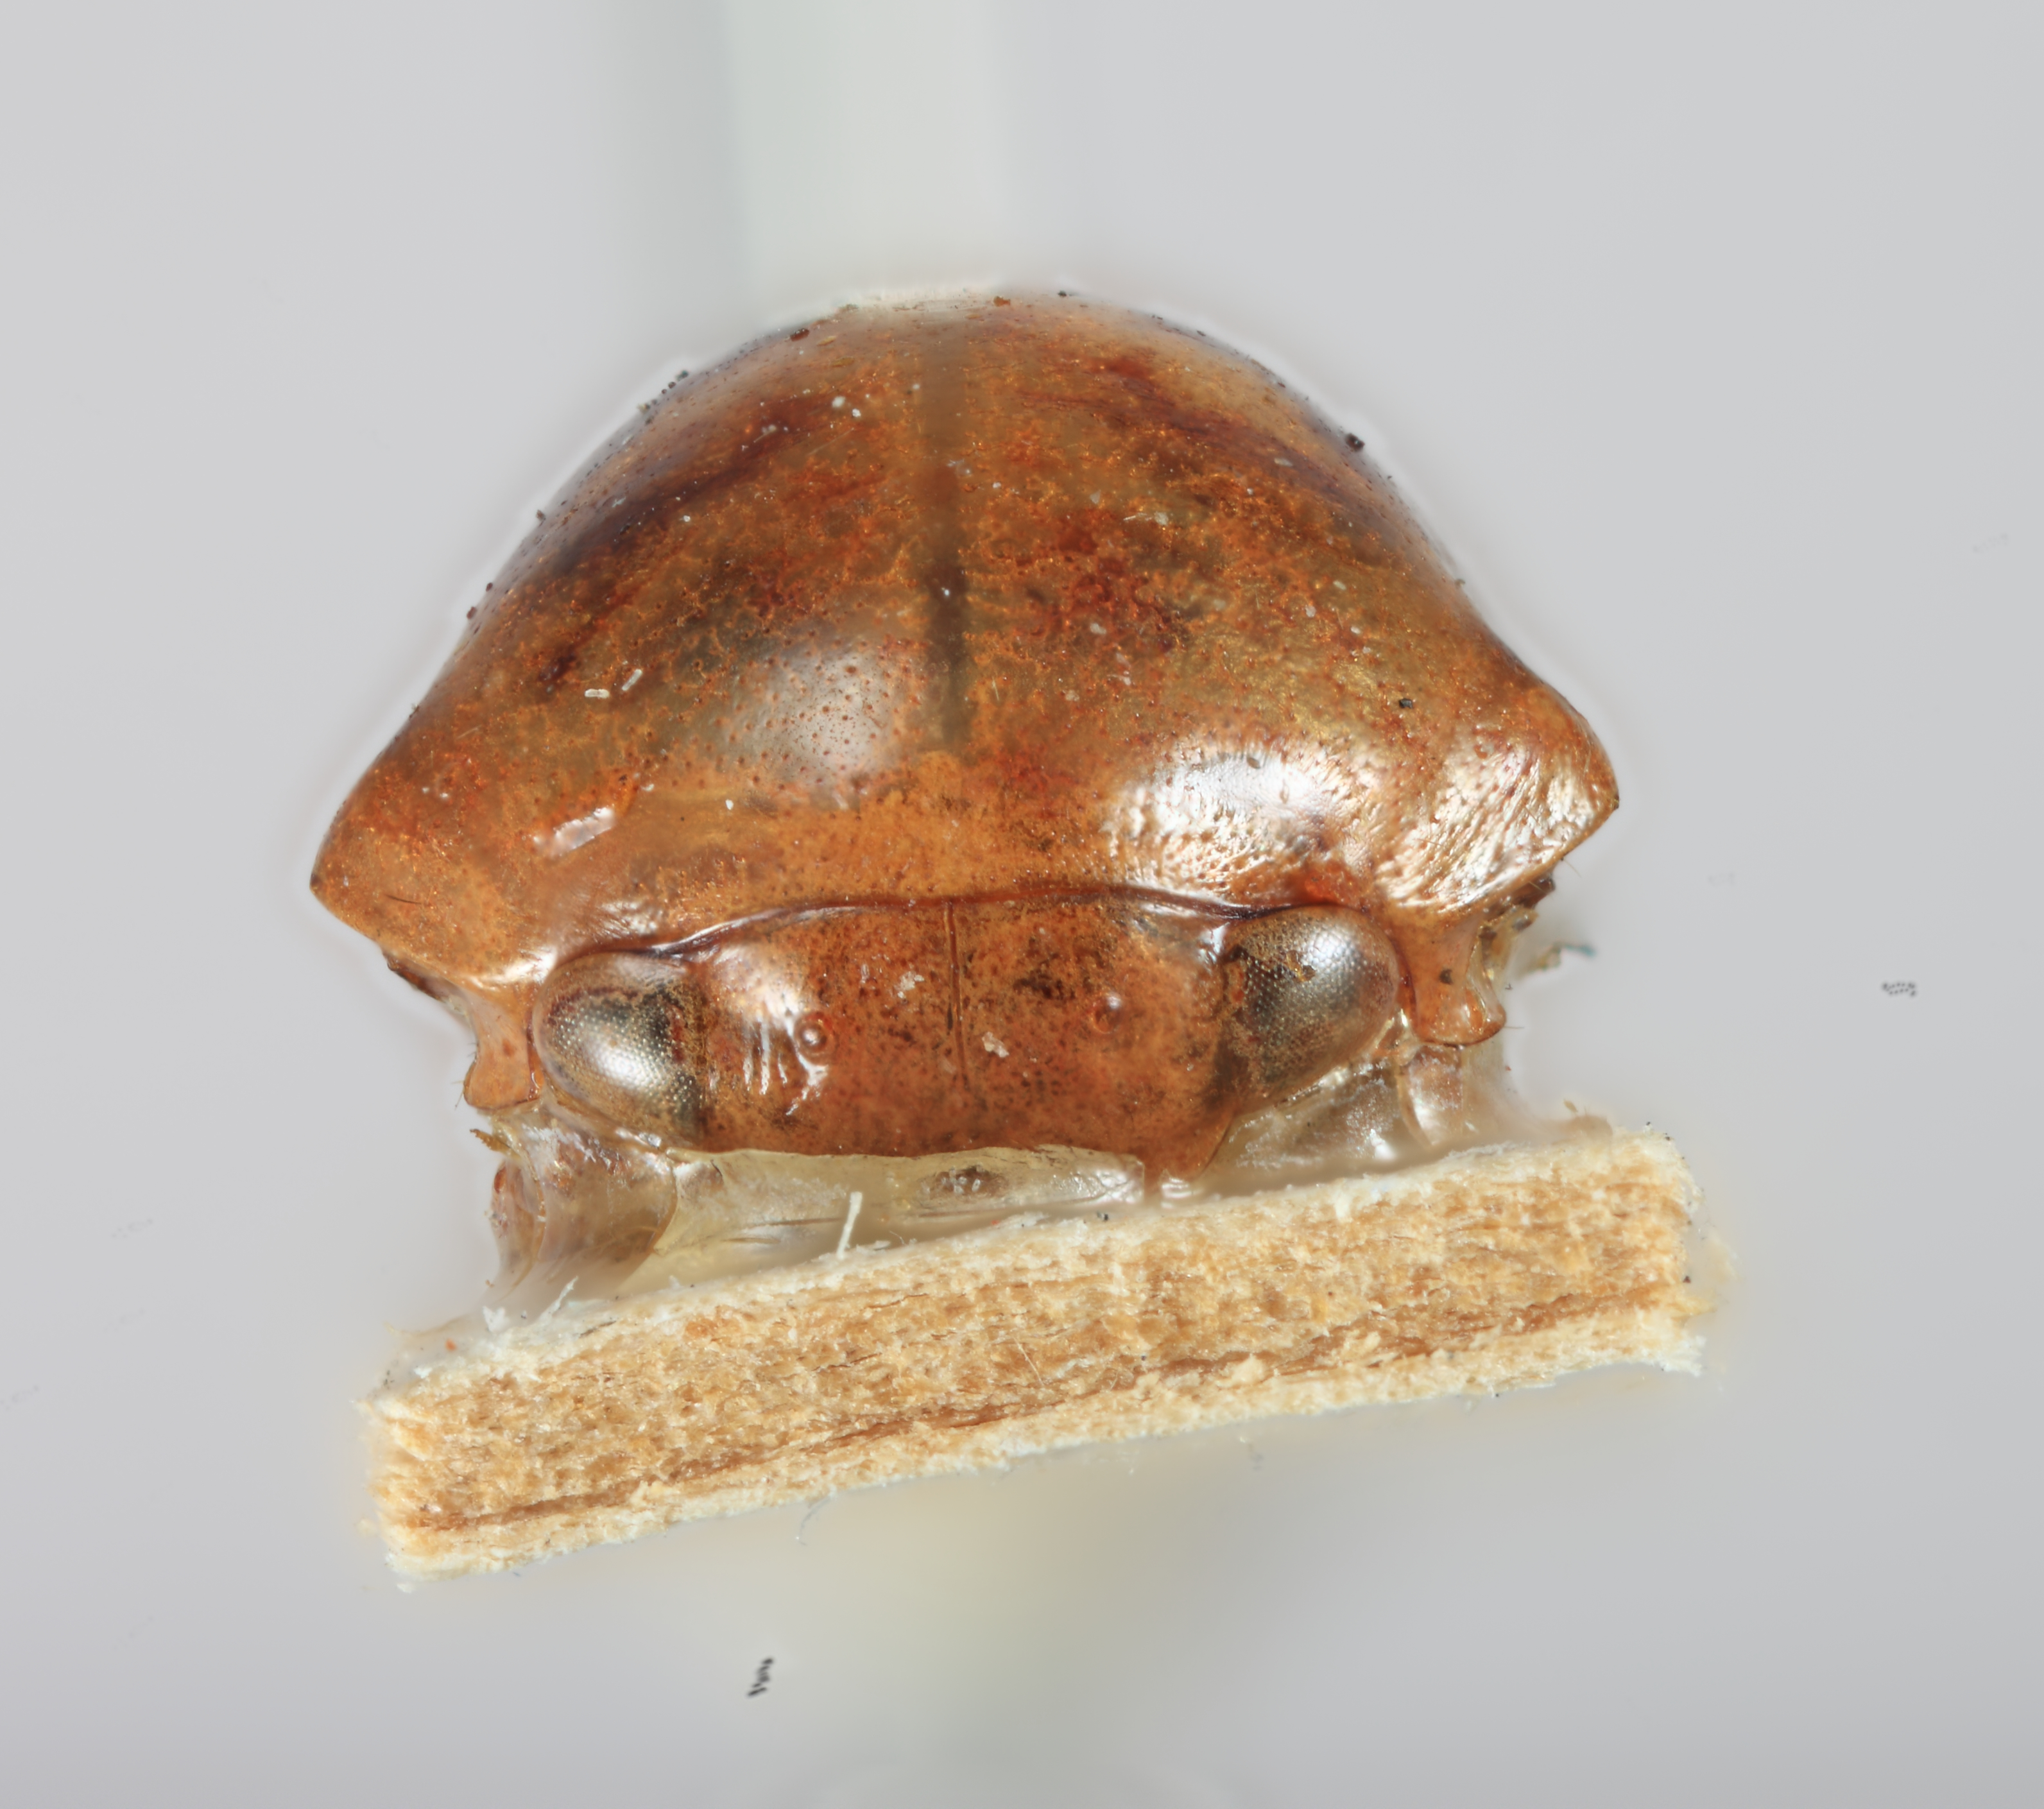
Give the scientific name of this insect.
Tragopa brunneimaculata
